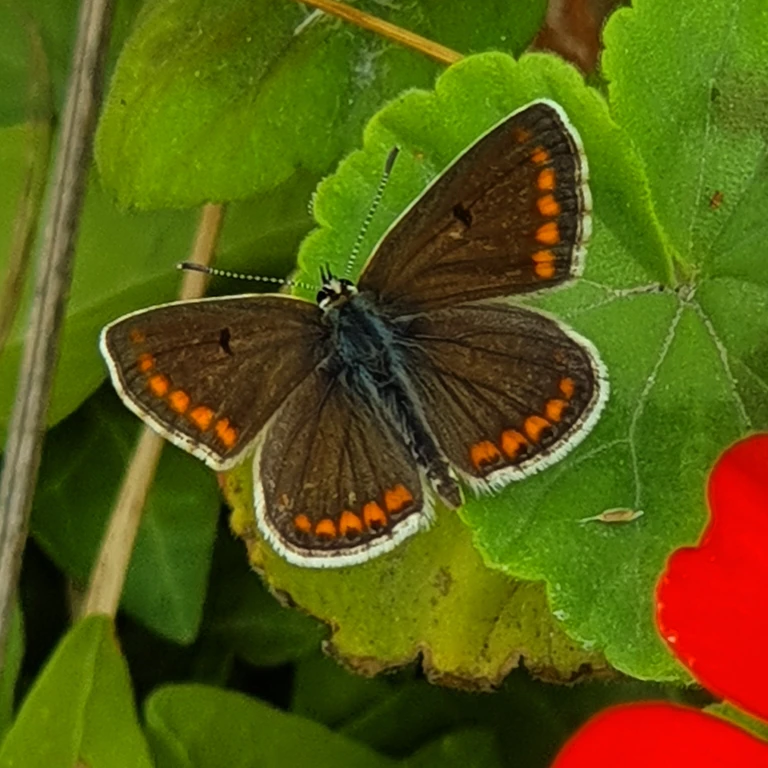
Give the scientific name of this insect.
Aricia agestis/artaxerxes
